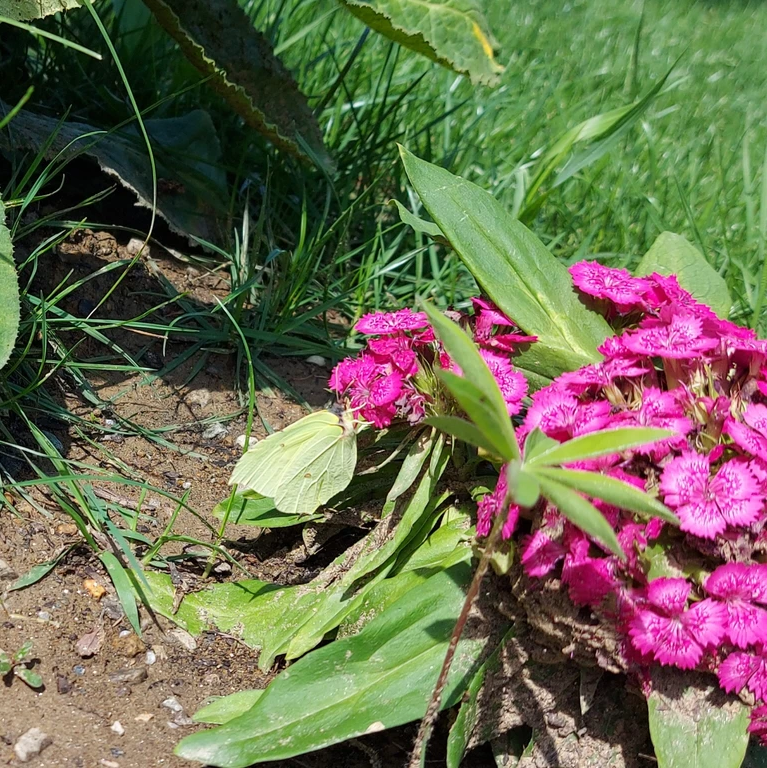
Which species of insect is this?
Gonepteryx rhamni
